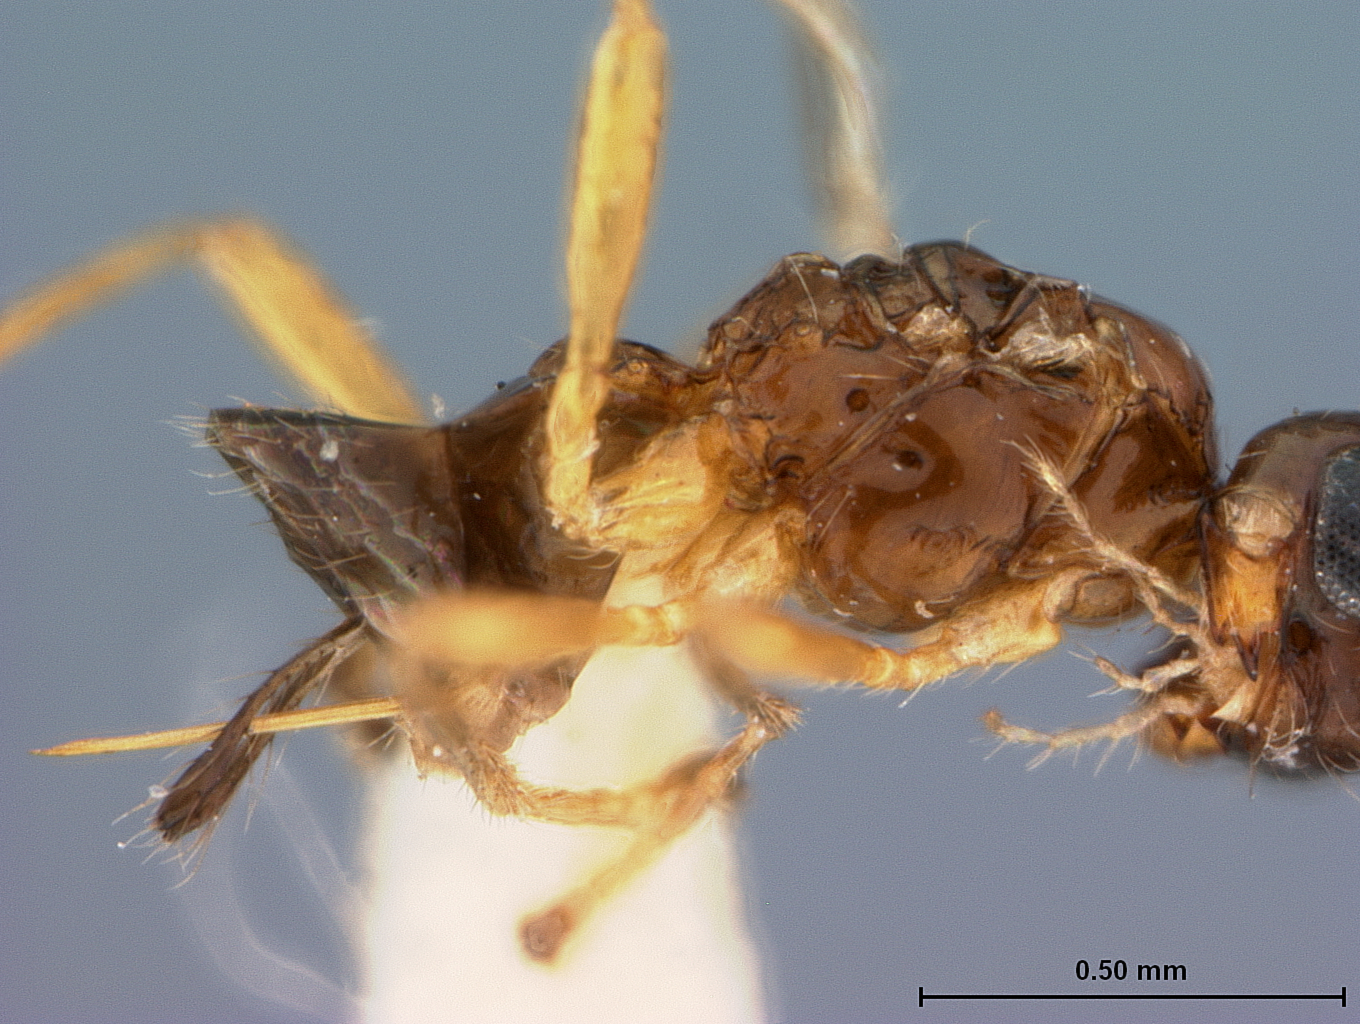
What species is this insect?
Aphaereta scirpi
